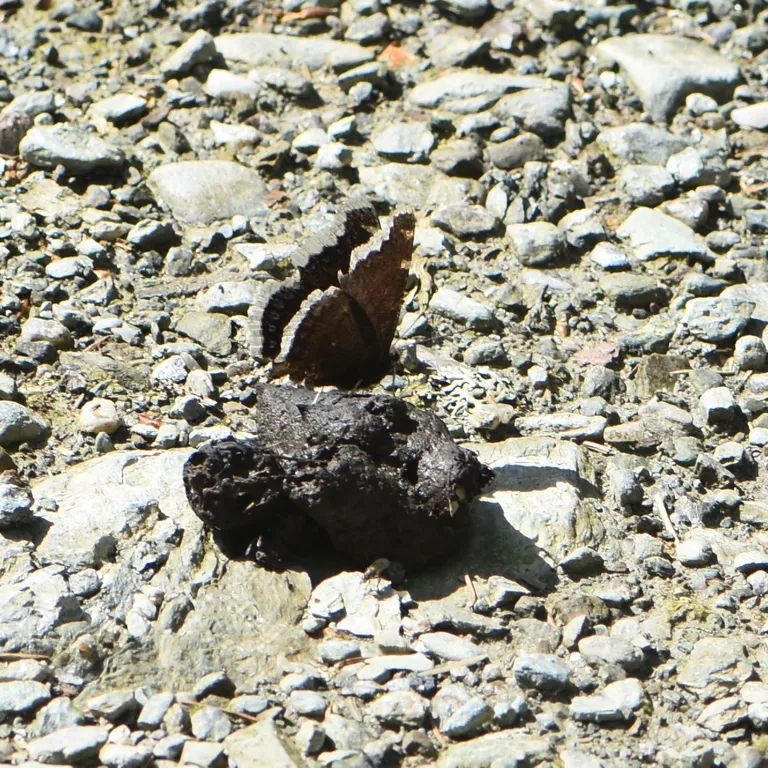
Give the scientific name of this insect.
Nymphalis antiopa
